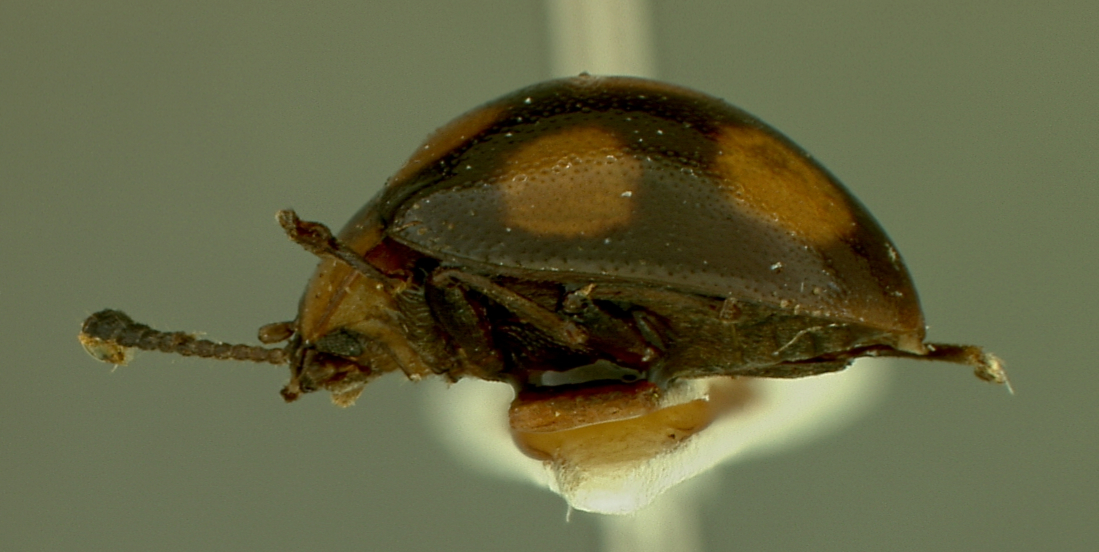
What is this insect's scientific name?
Beccaria septemguttata
